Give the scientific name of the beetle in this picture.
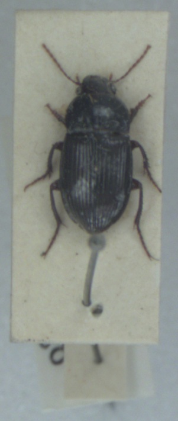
Amara consularis
